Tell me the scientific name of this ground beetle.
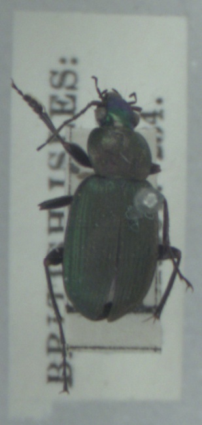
Chlaenius nigricornis
